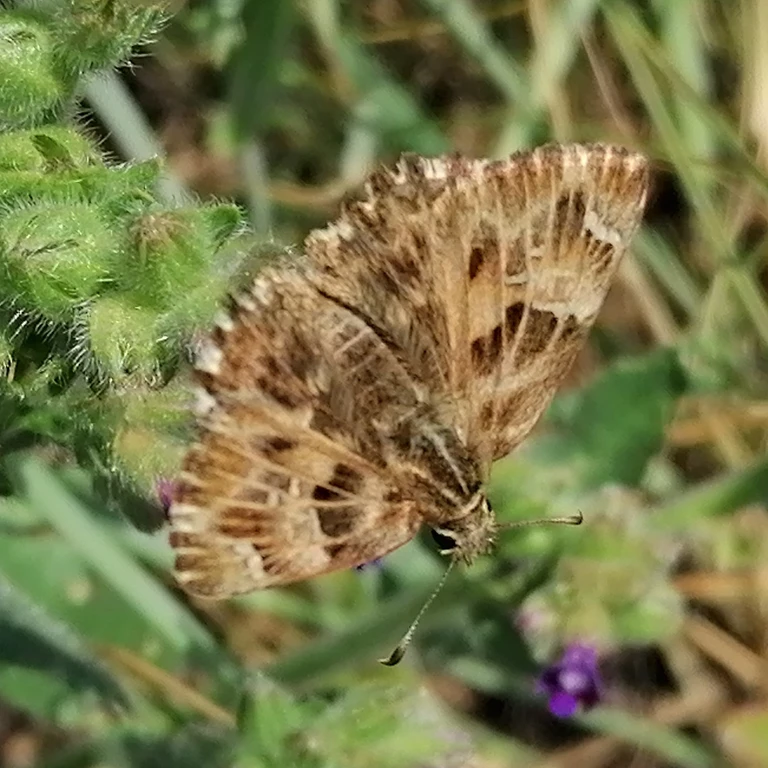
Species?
Carcharodus alceae
